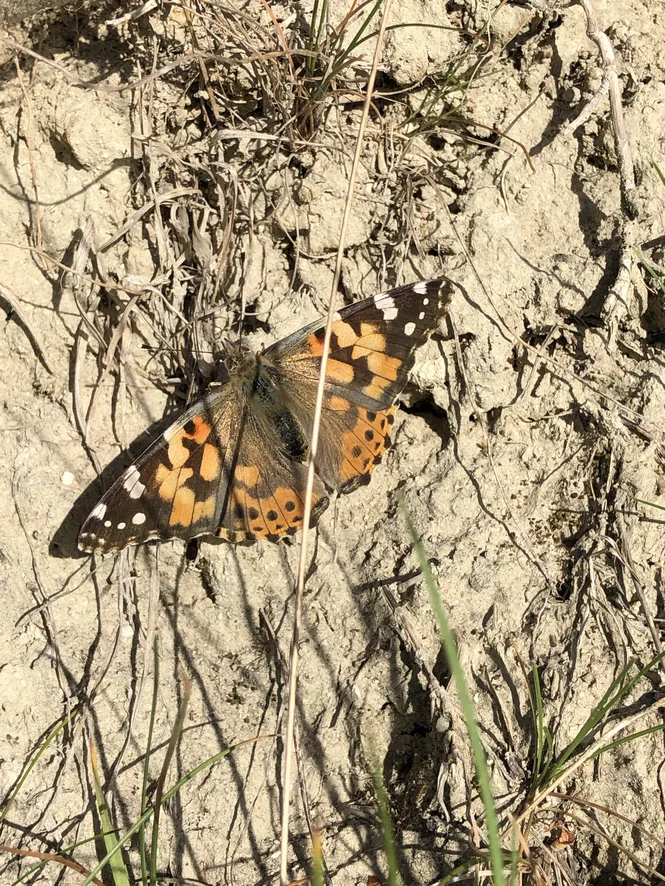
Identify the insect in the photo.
Vanessa cardui
